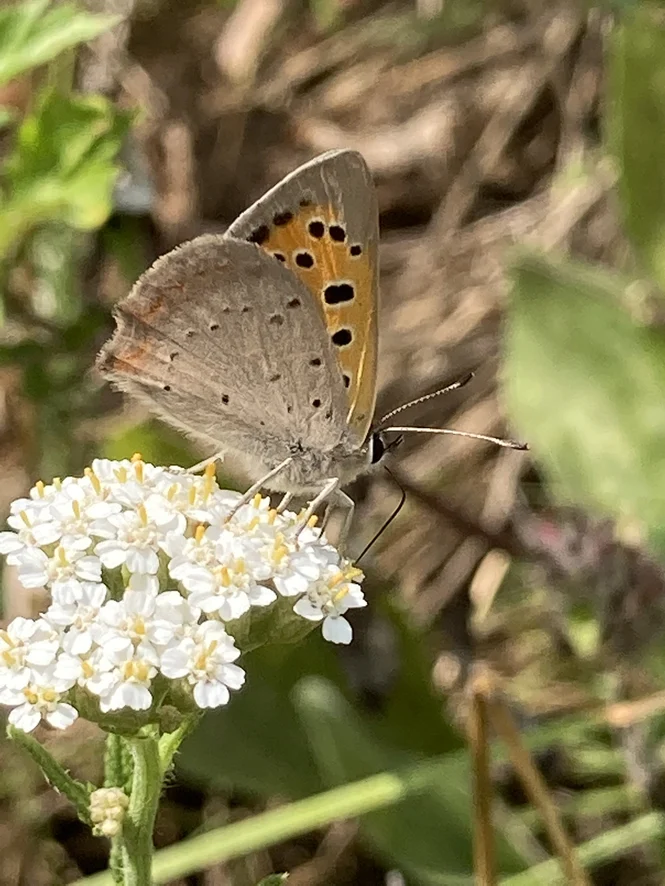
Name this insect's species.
Lycaena phlaeas
